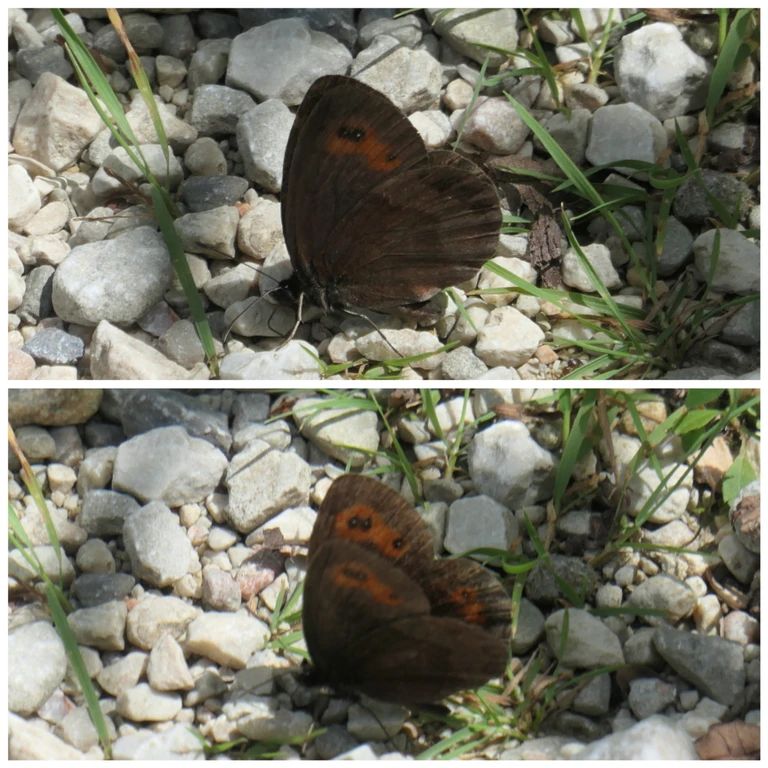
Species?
Erebia aethiops
